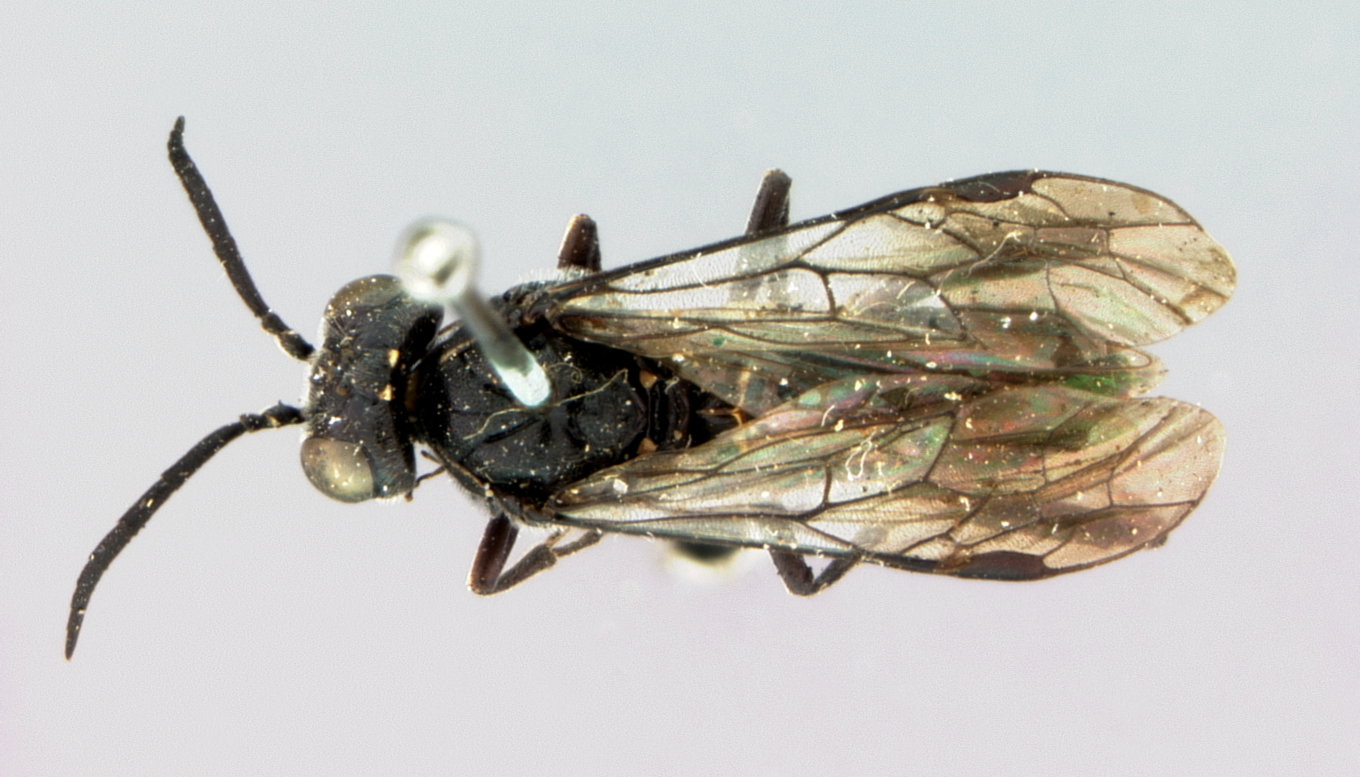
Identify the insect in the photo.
Macrophya errans
